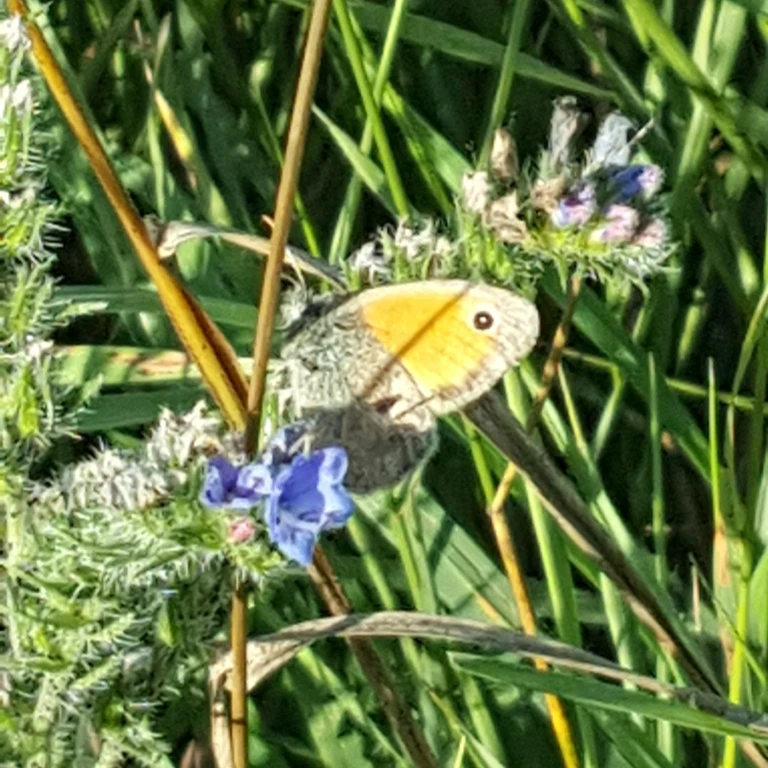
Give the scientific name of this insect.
Coenonympha pamphilus
